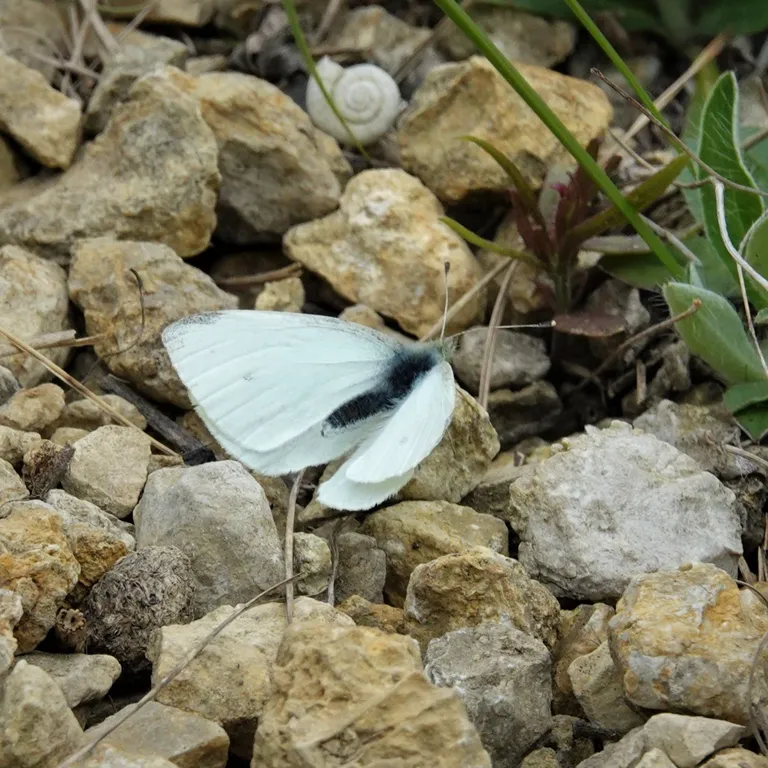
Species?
Pieris rapae
